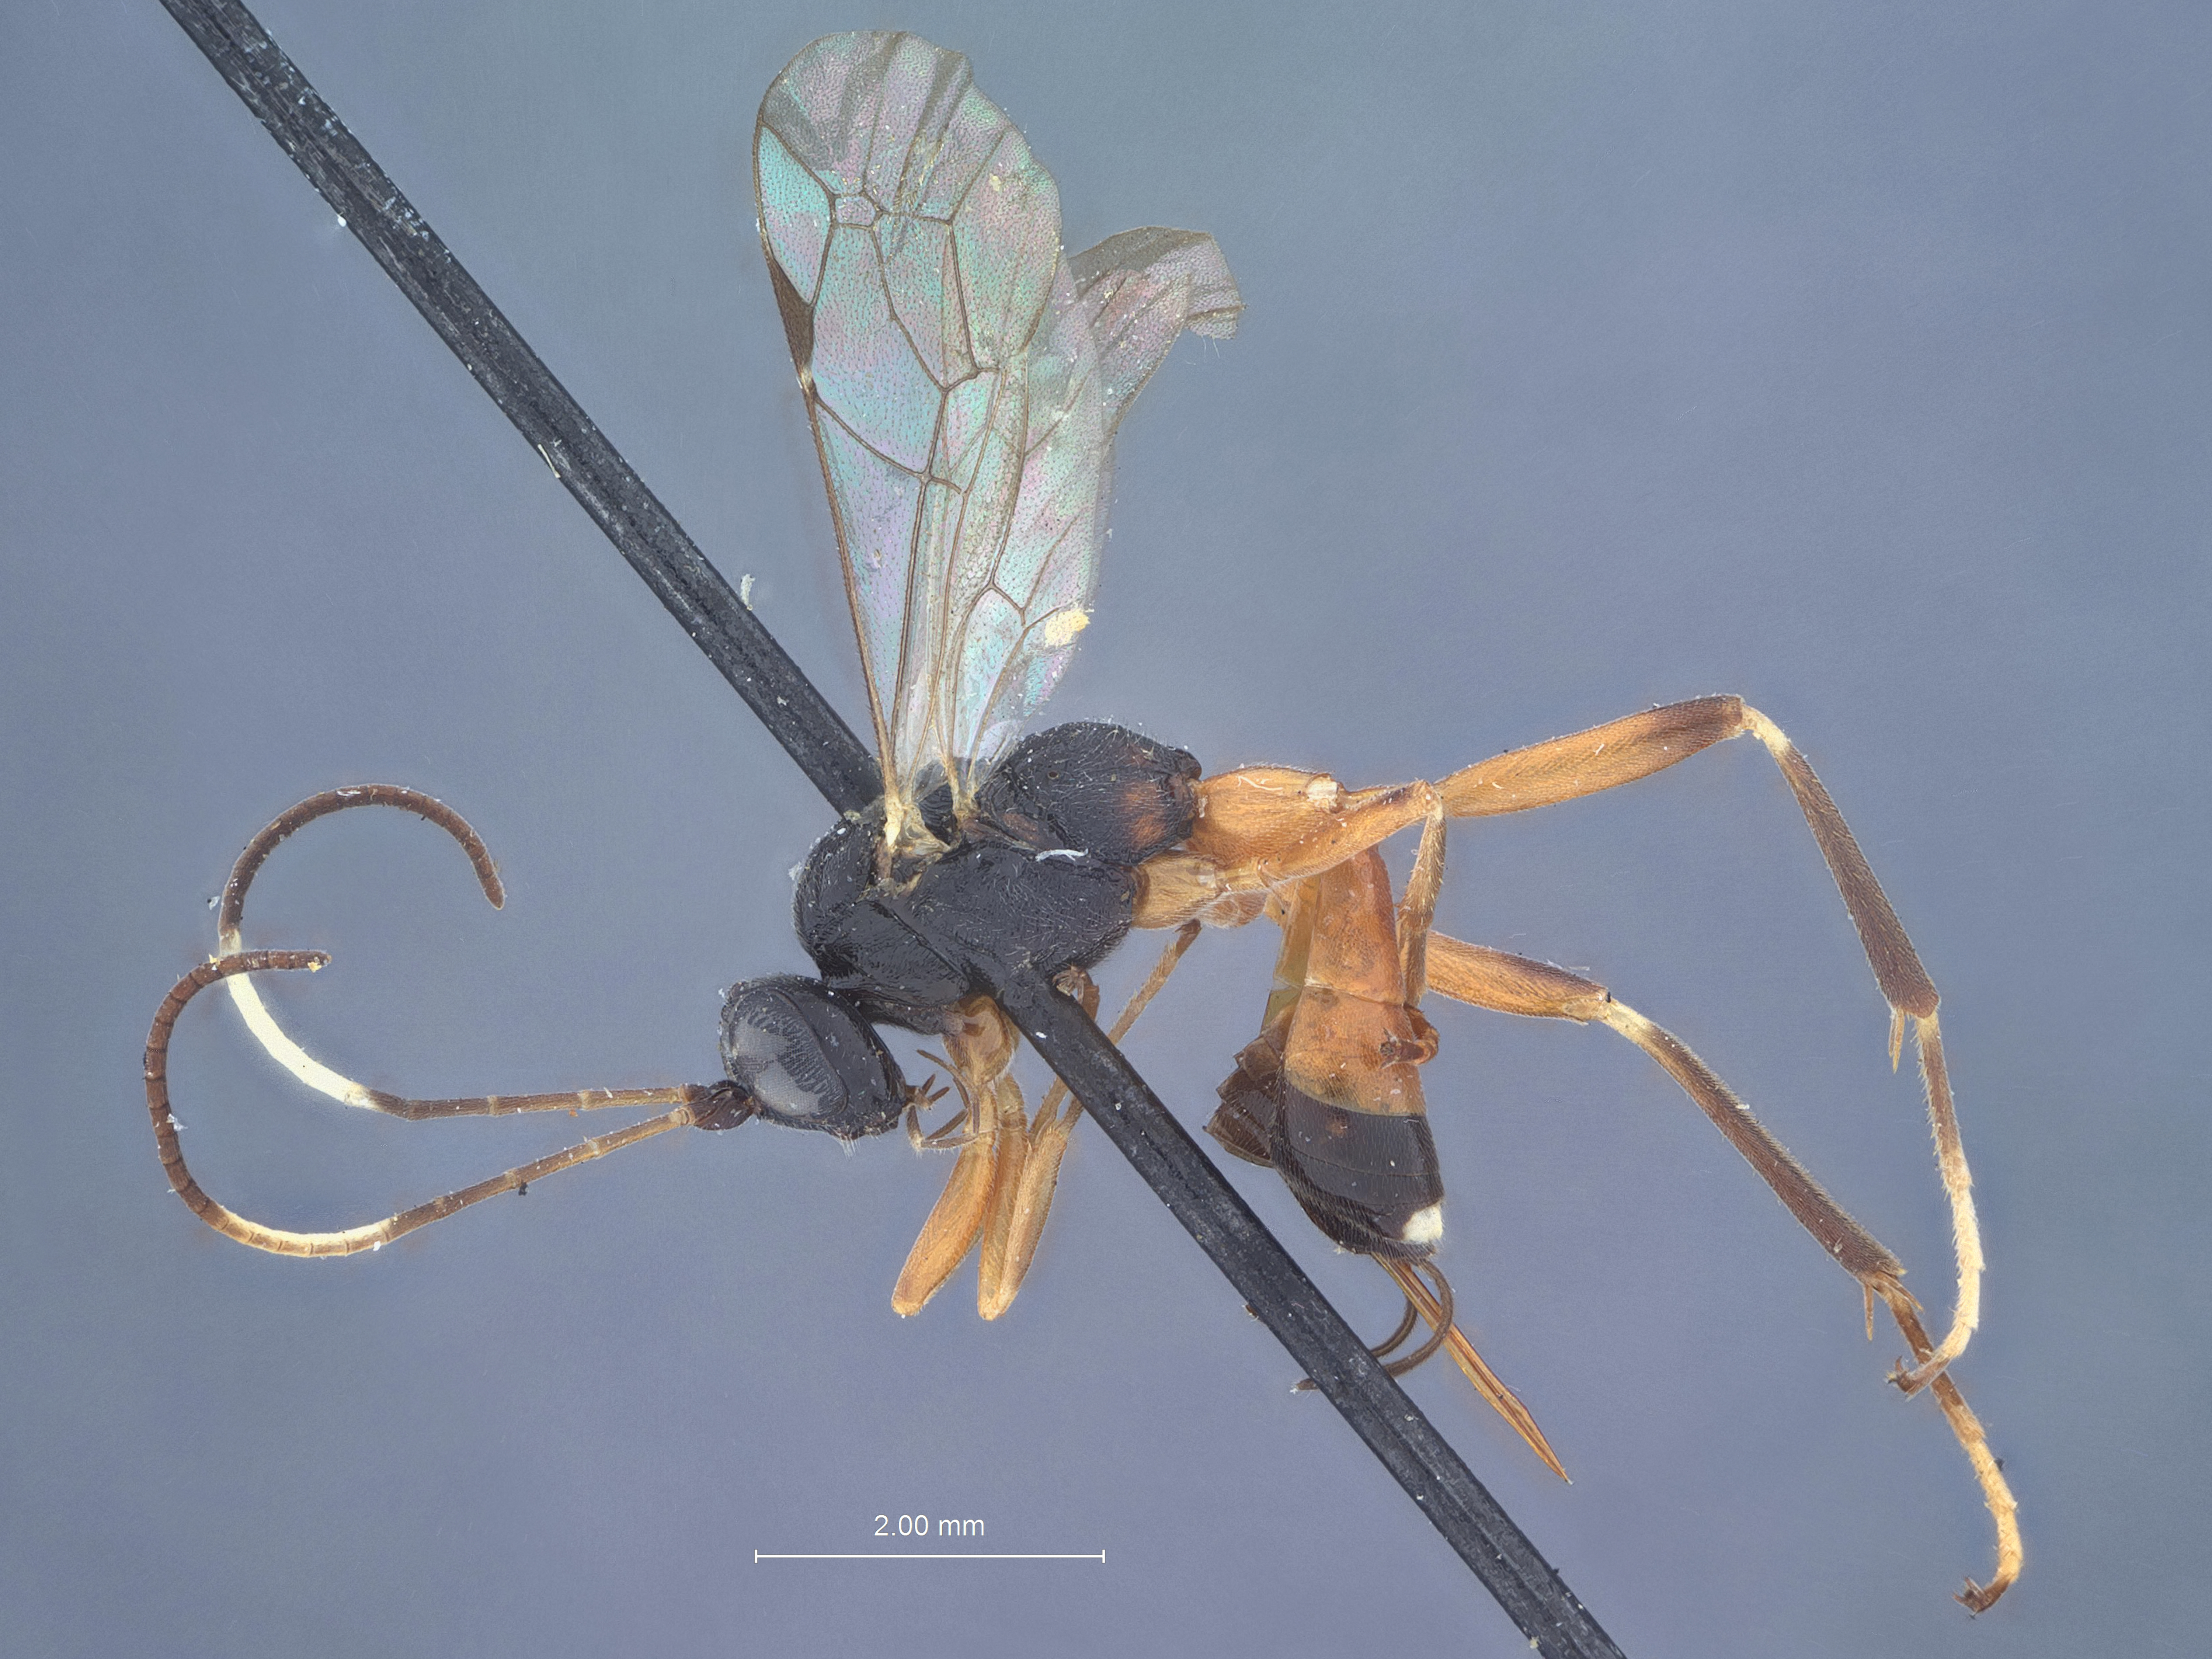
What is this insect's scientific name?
Agrothereutes mandator
